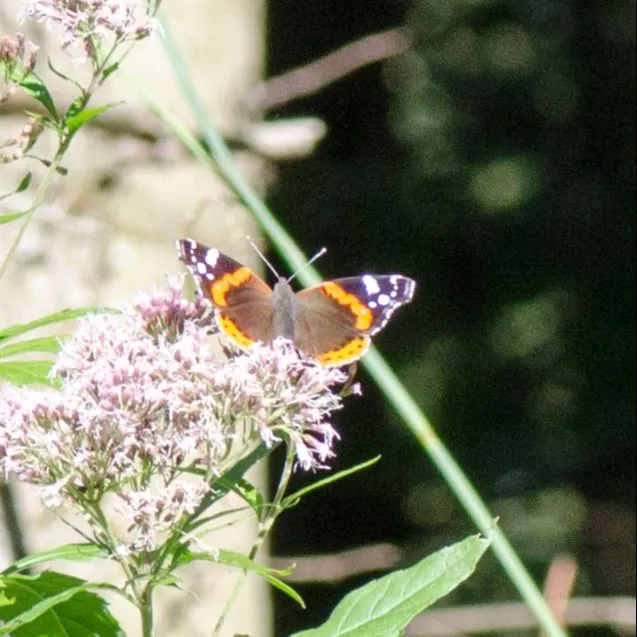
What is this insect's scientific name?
Vanessa atalanta
